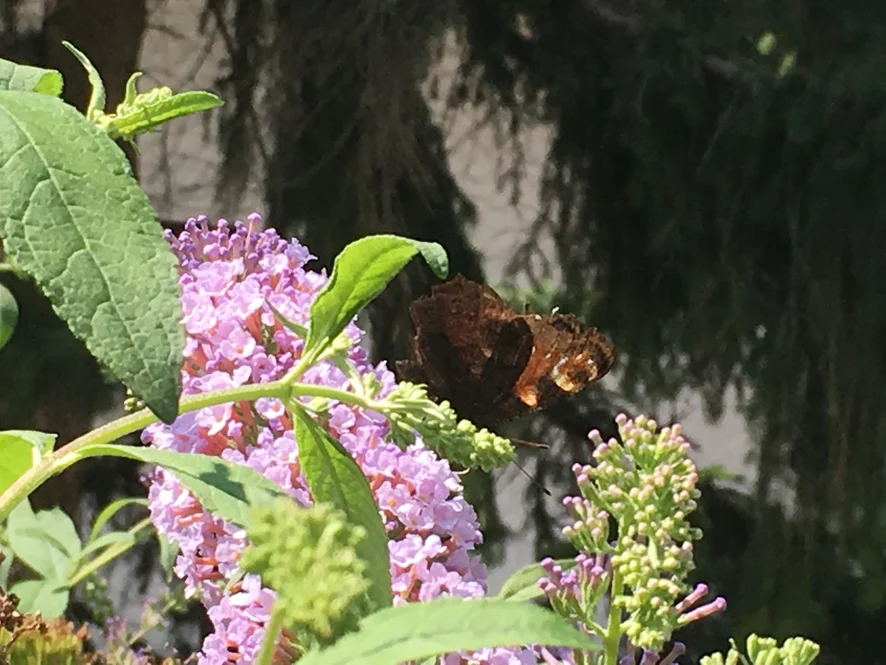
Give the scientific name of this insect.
Aglais io
